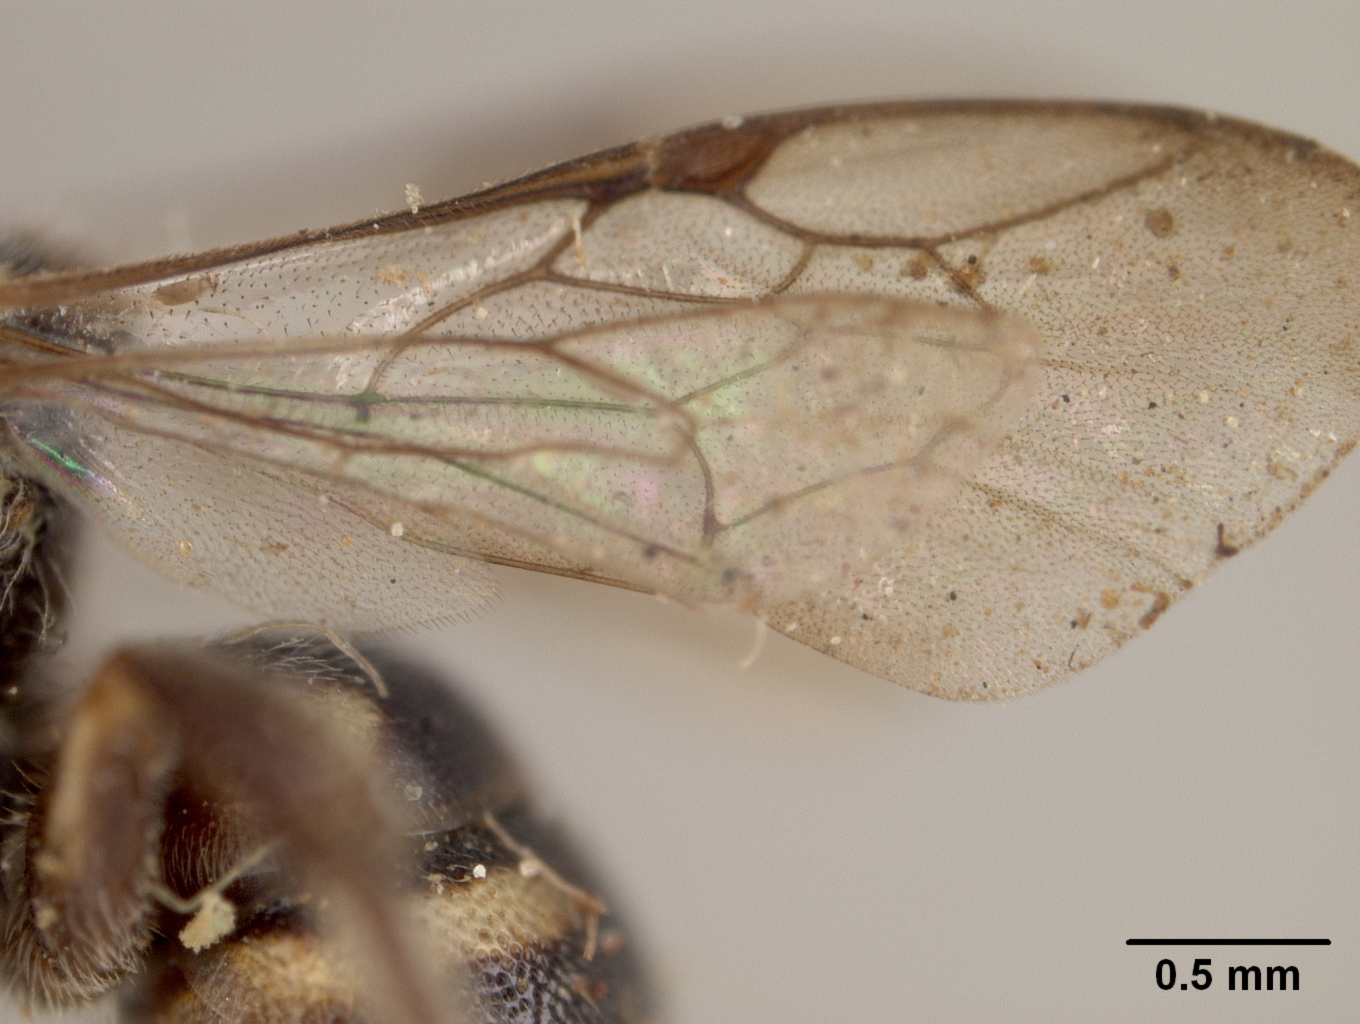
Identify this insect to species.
Stelis tuberculata
